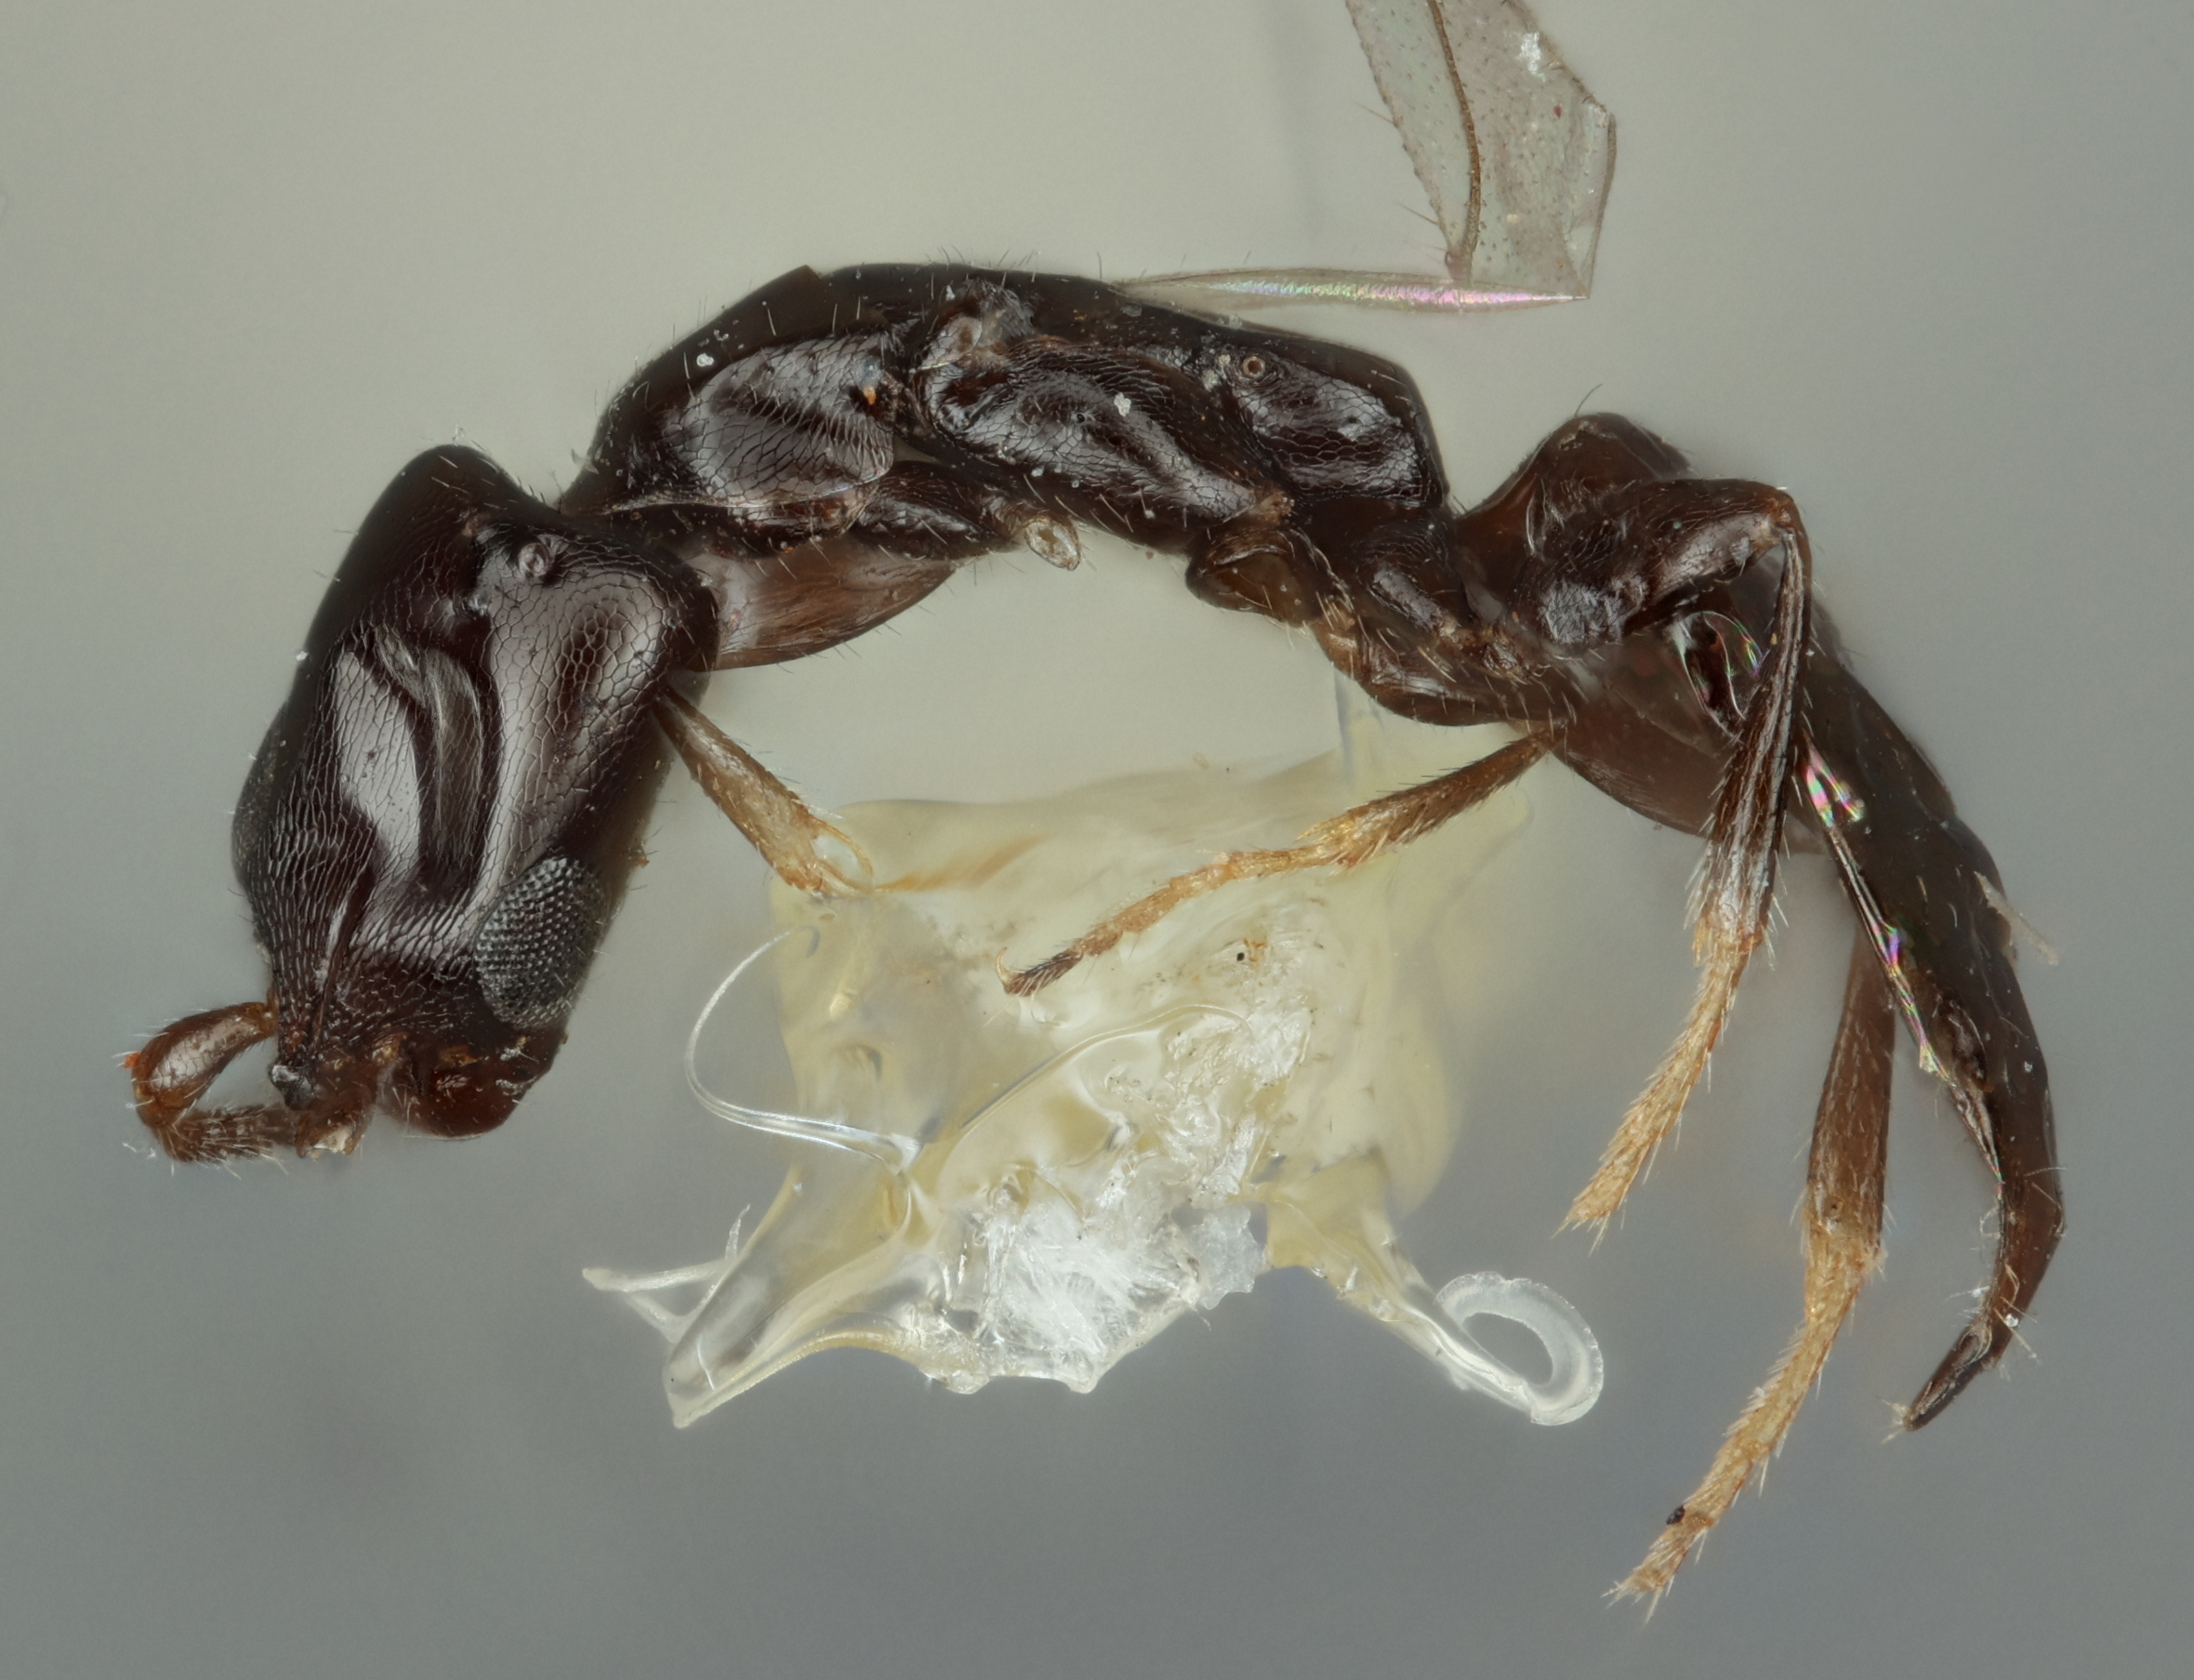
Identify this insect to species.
Prorops petila
